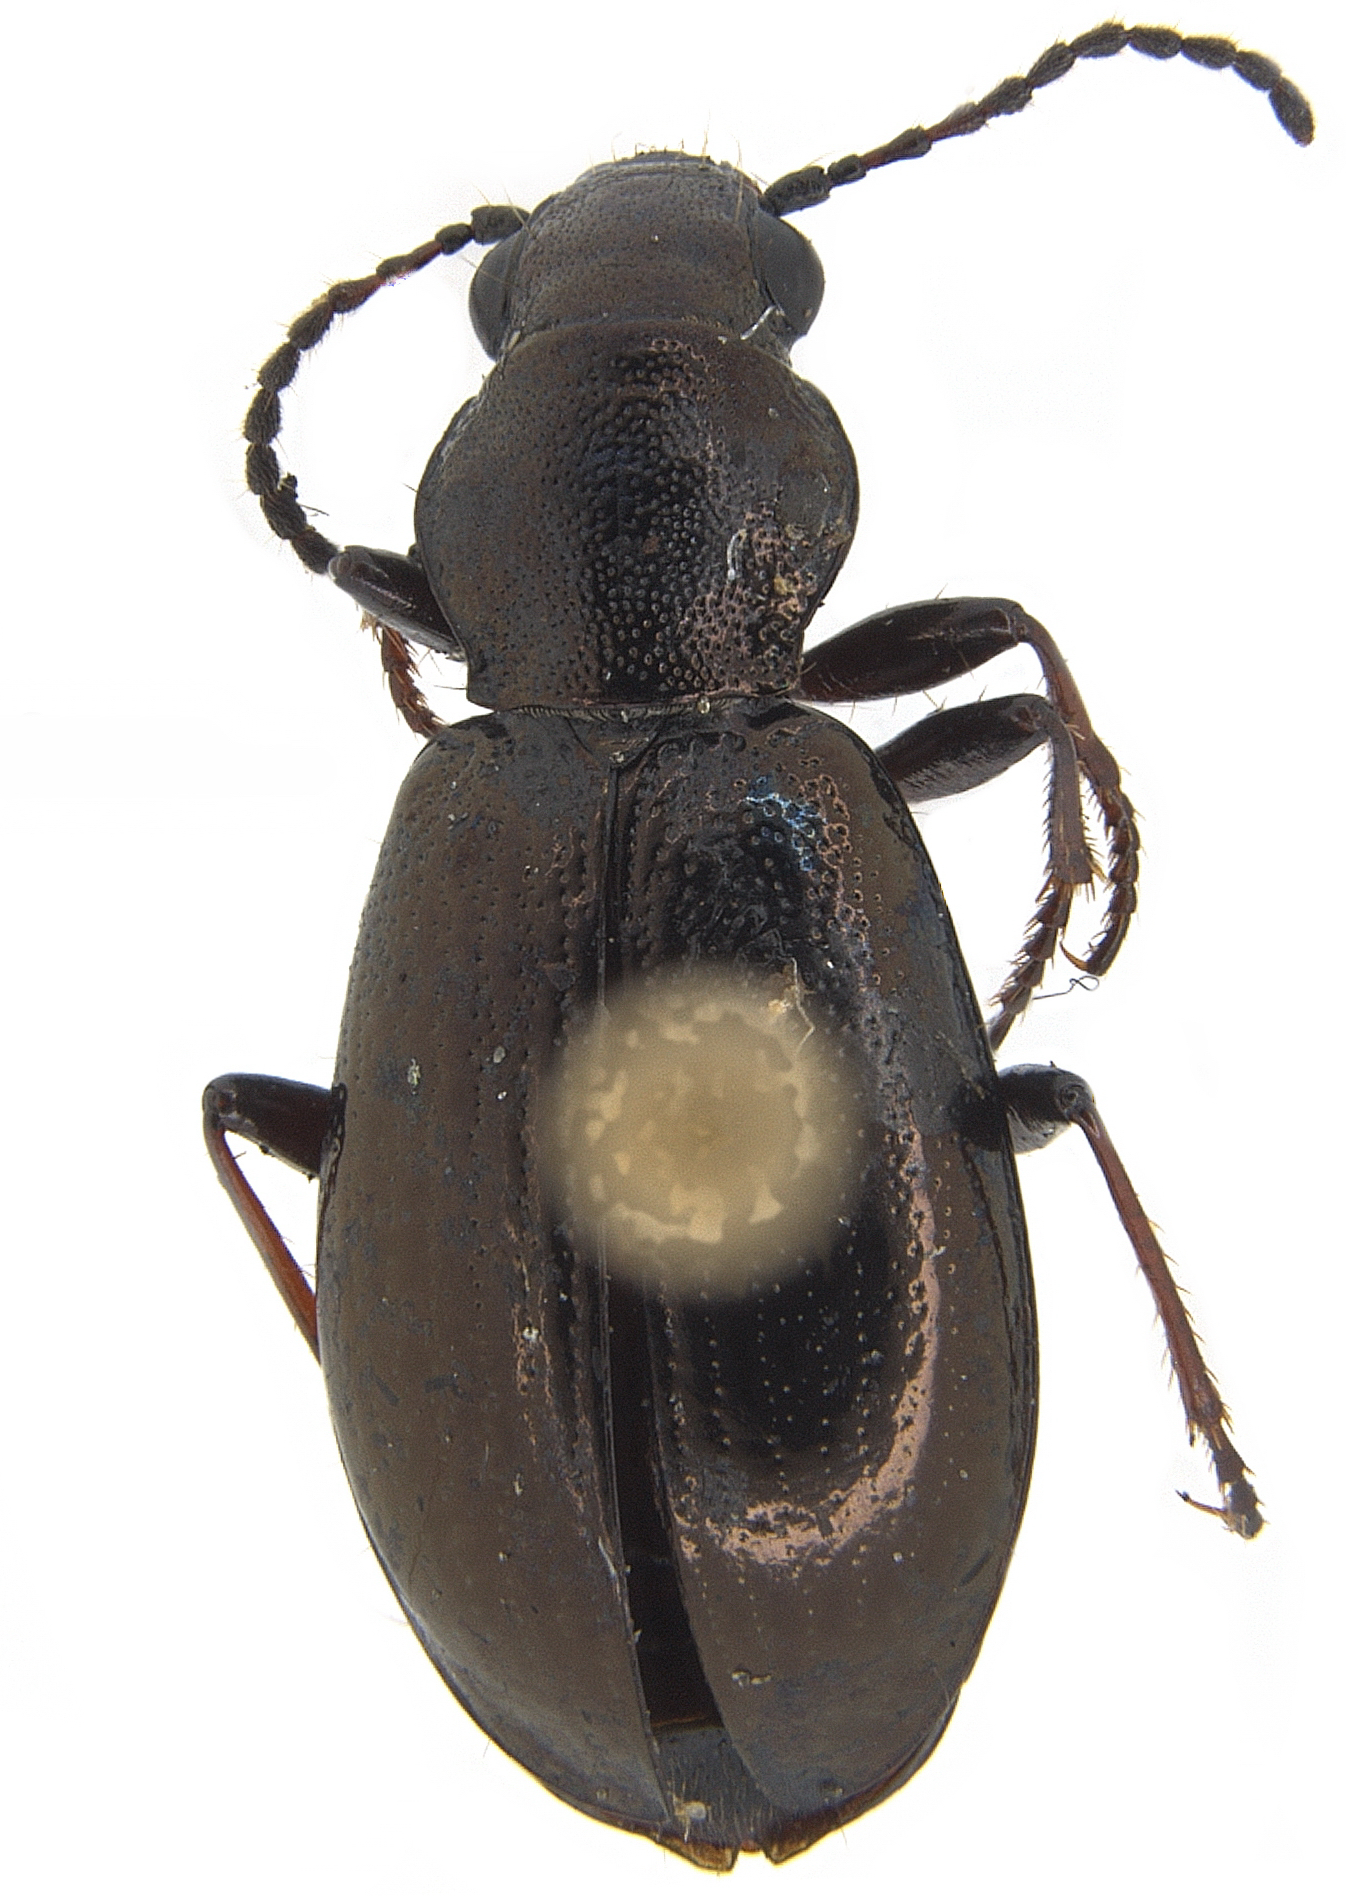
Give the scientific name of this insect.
Diacheila polita
